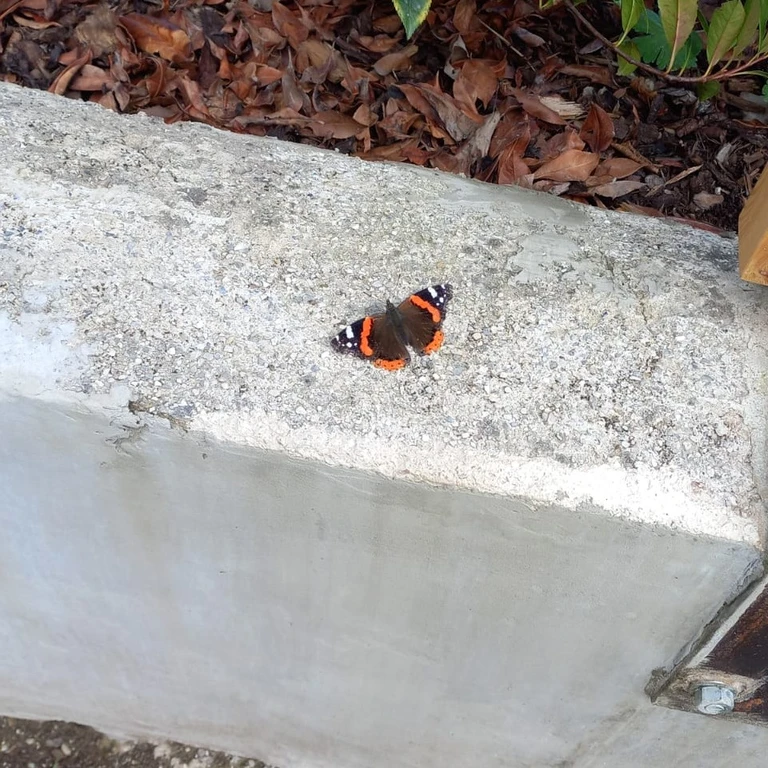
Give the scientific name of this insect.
Vanessa atalanta
